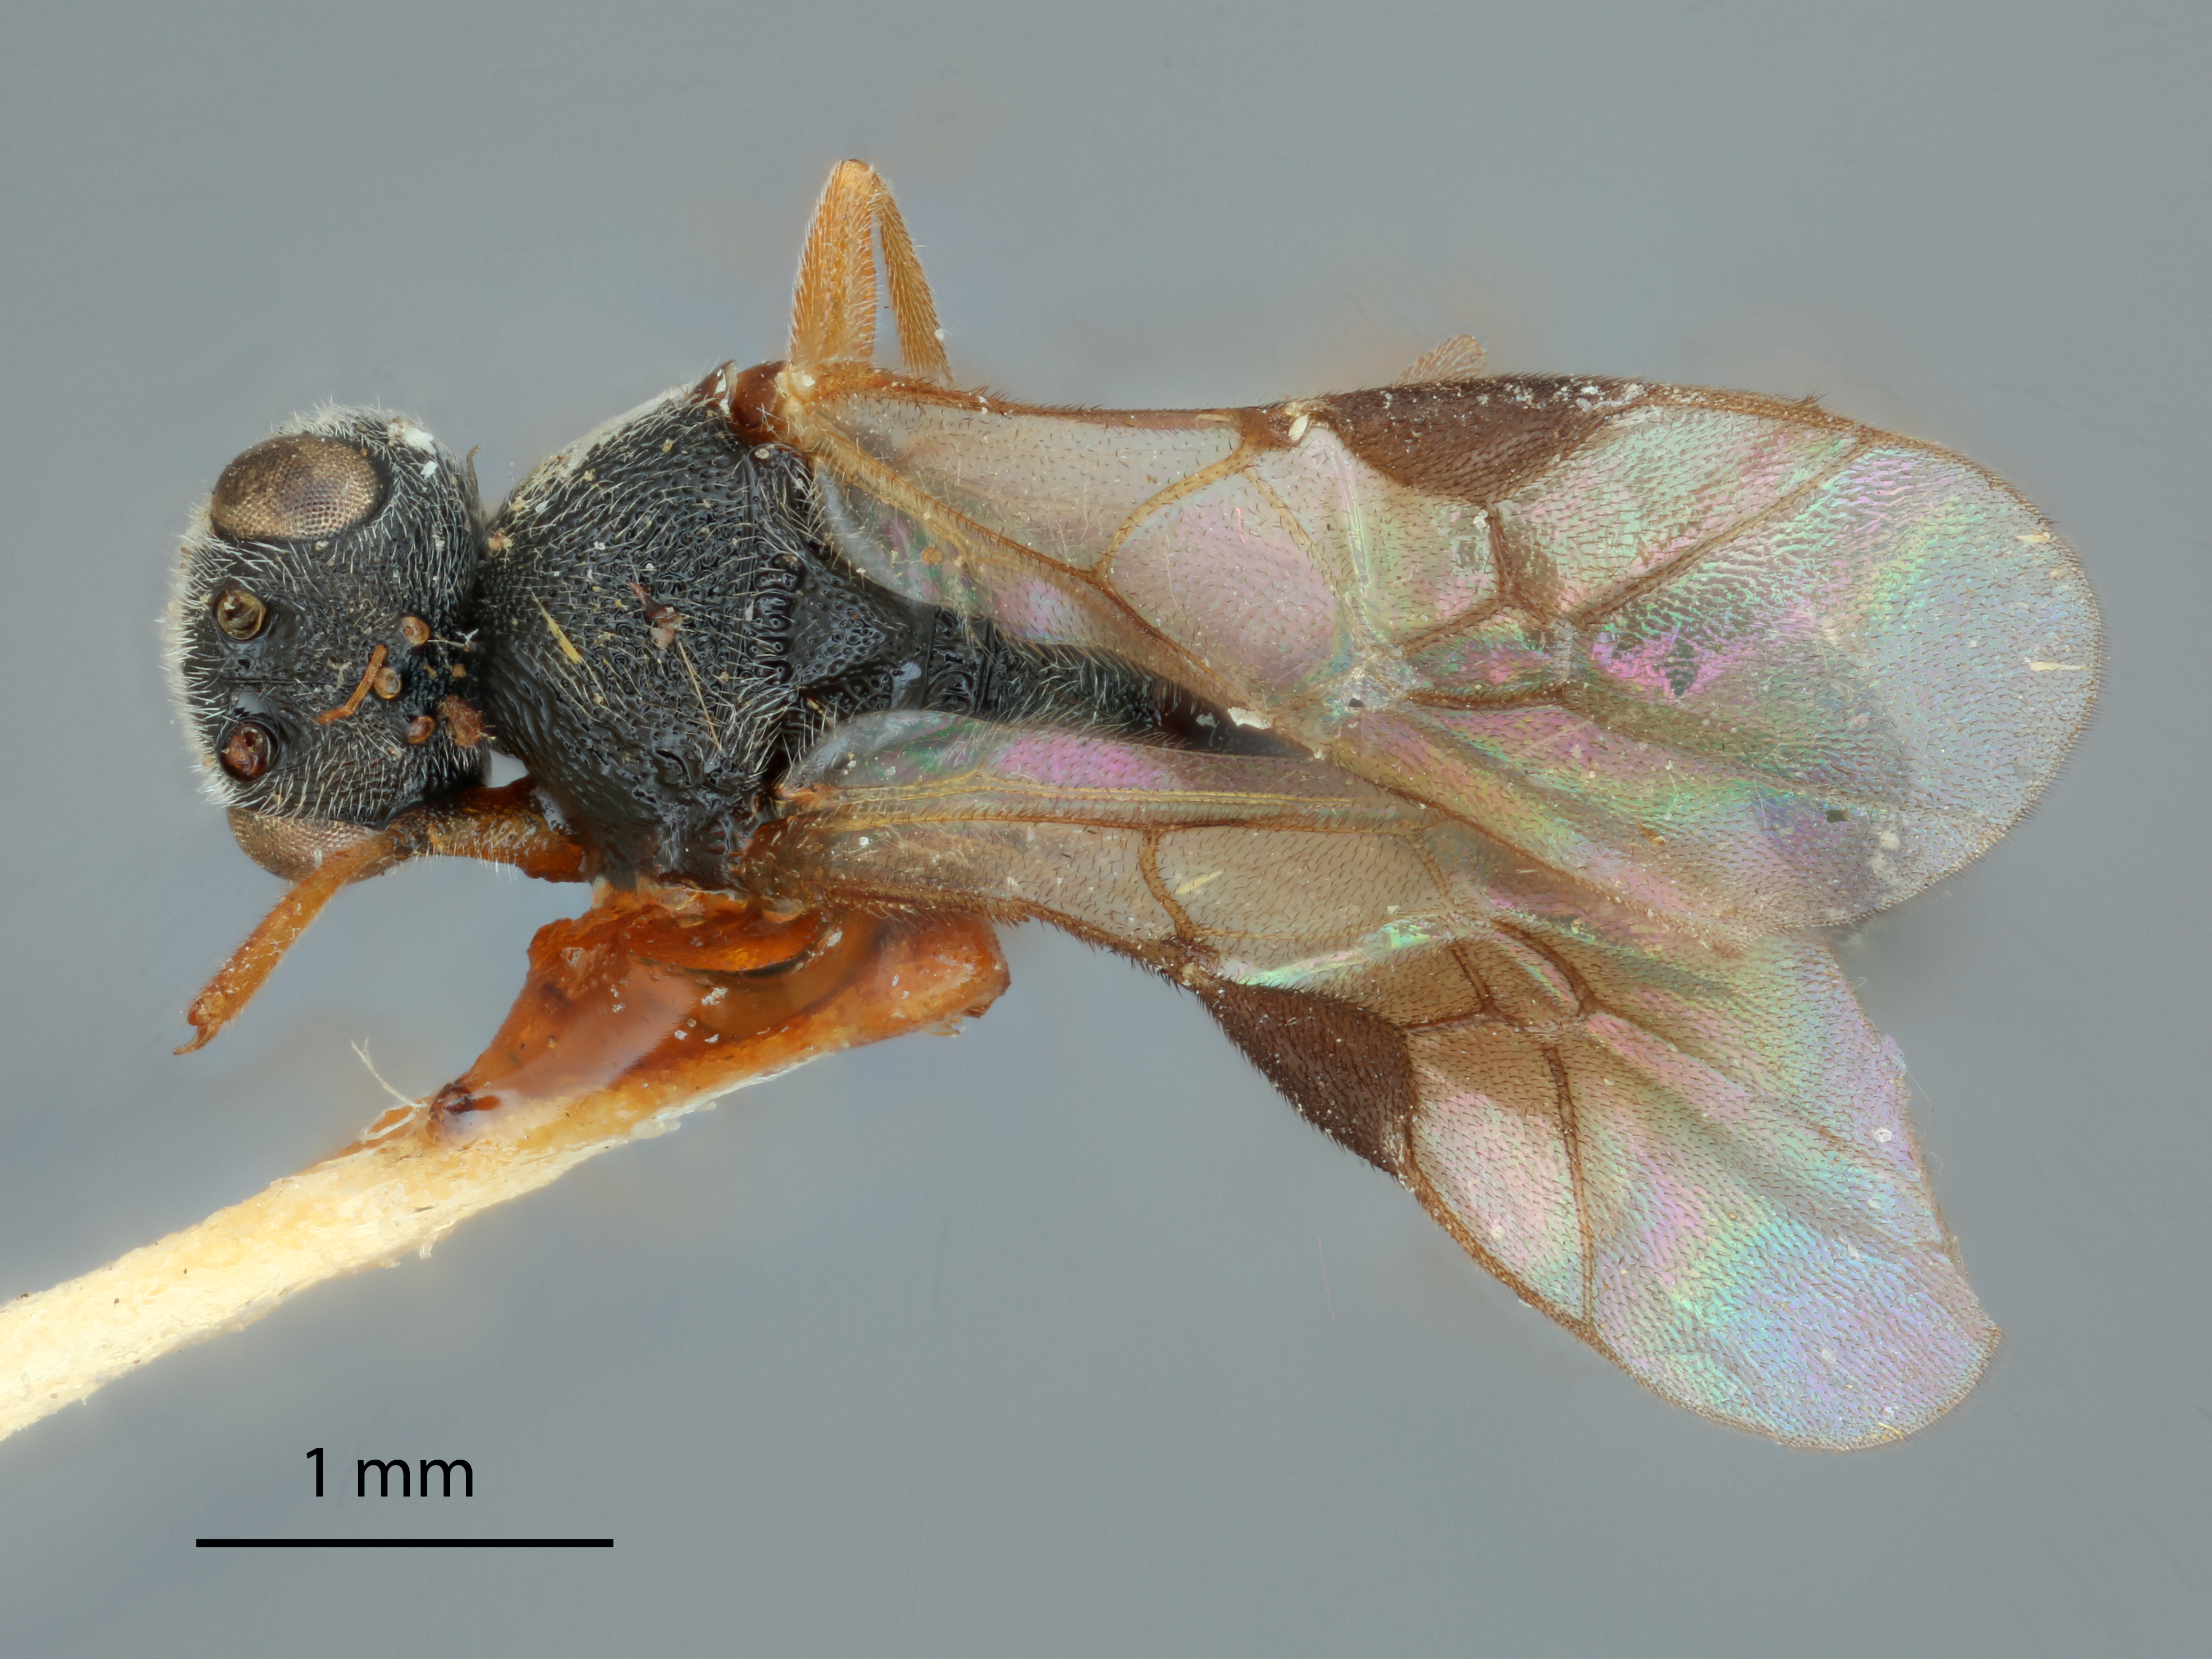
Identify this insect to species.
Ascogaster atamiensis
